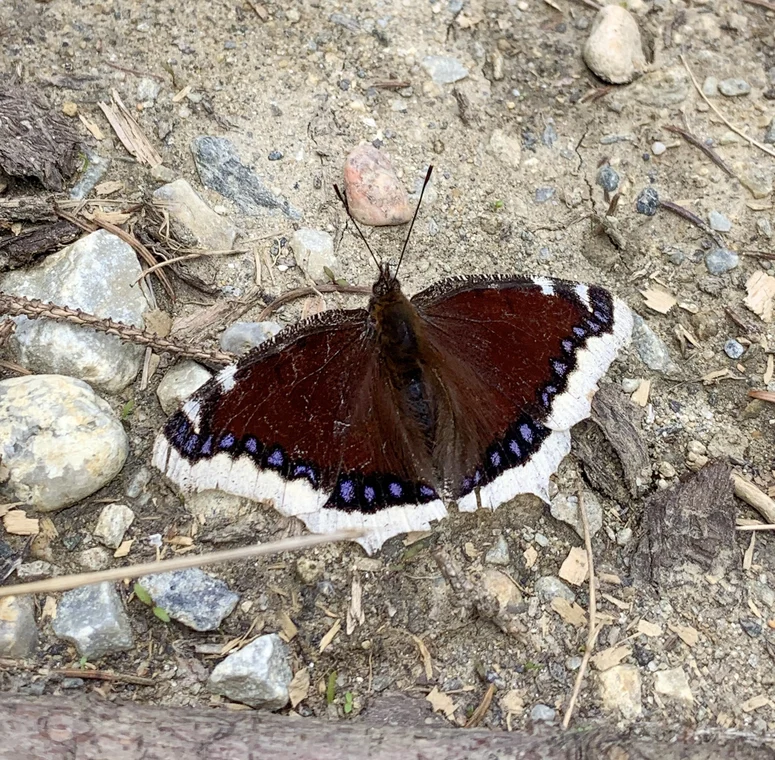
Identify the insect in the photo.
Nymphalis antiopa
